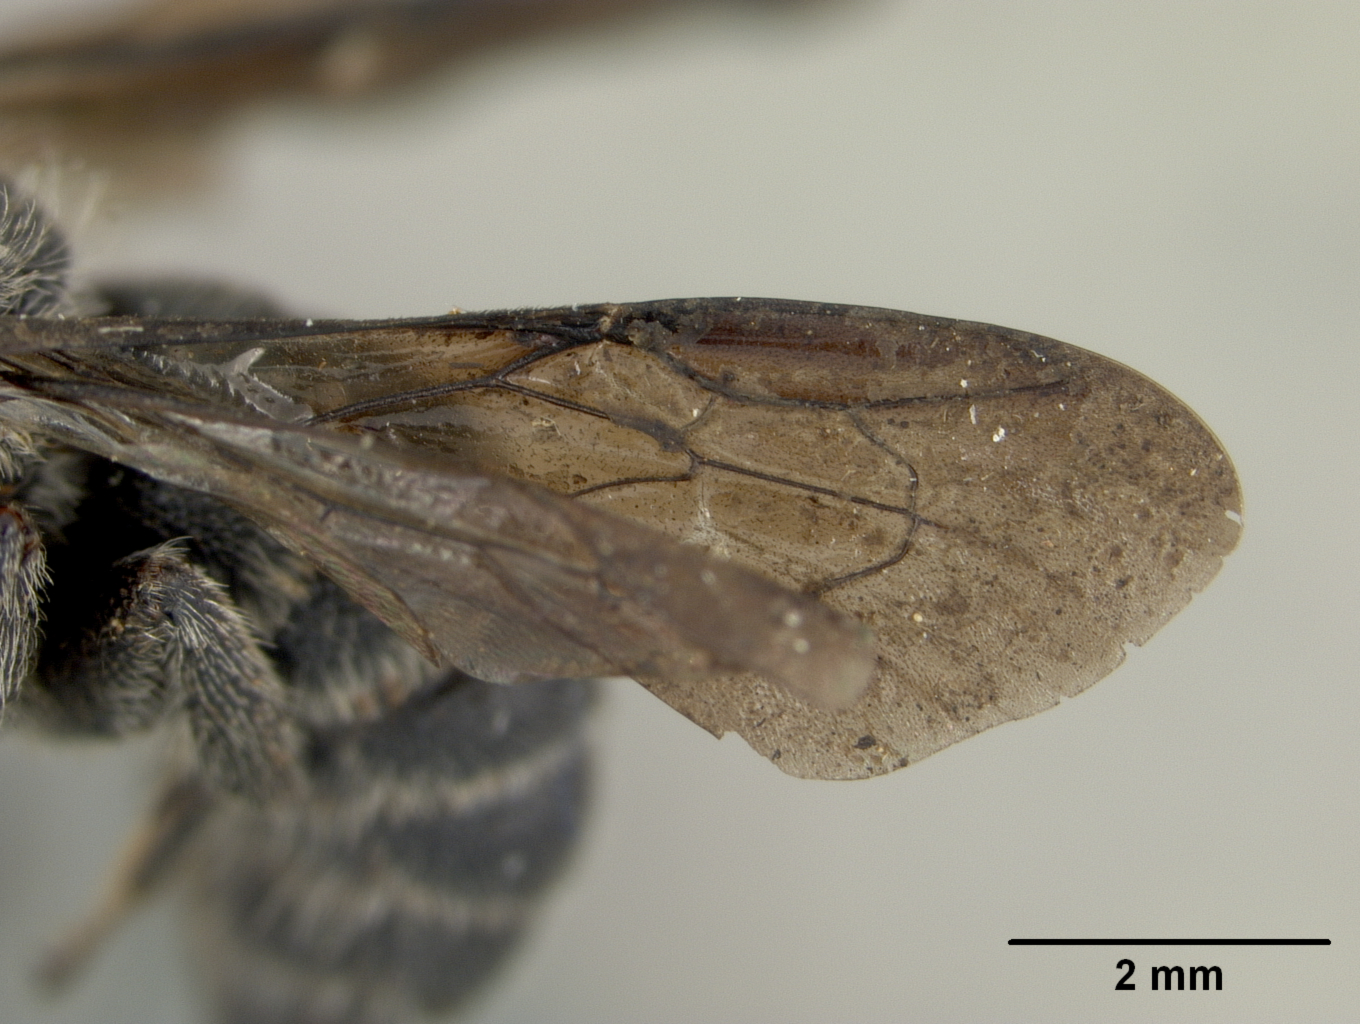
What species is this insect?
Stelis ater
